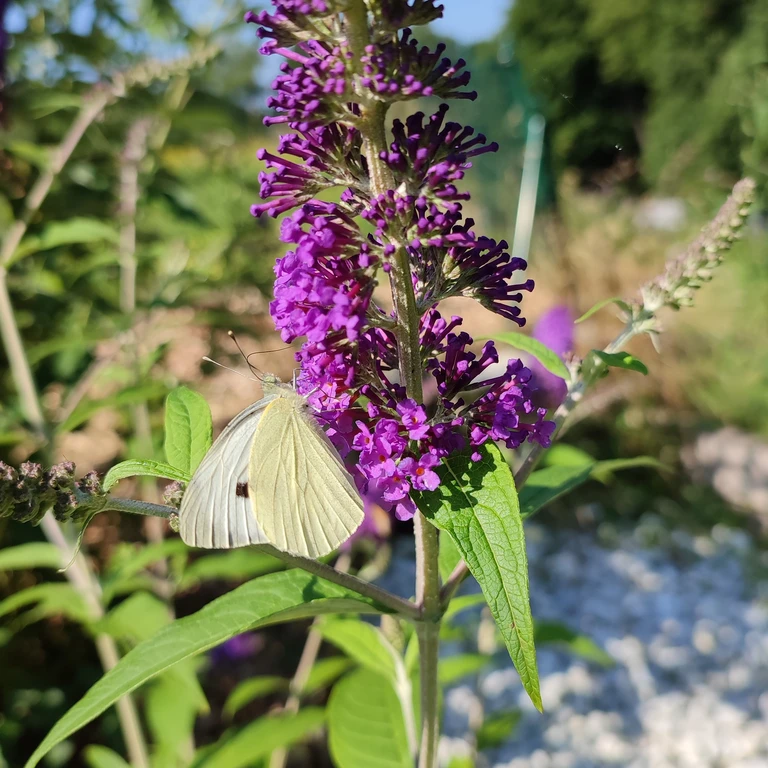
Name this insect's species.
Pieris brassicae
